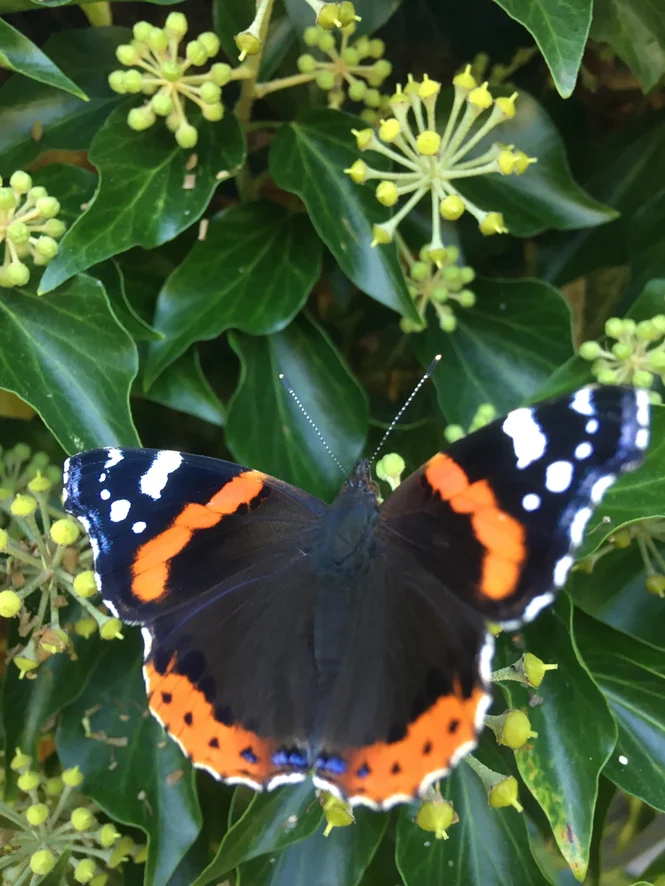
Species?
Vanessa atalanta
